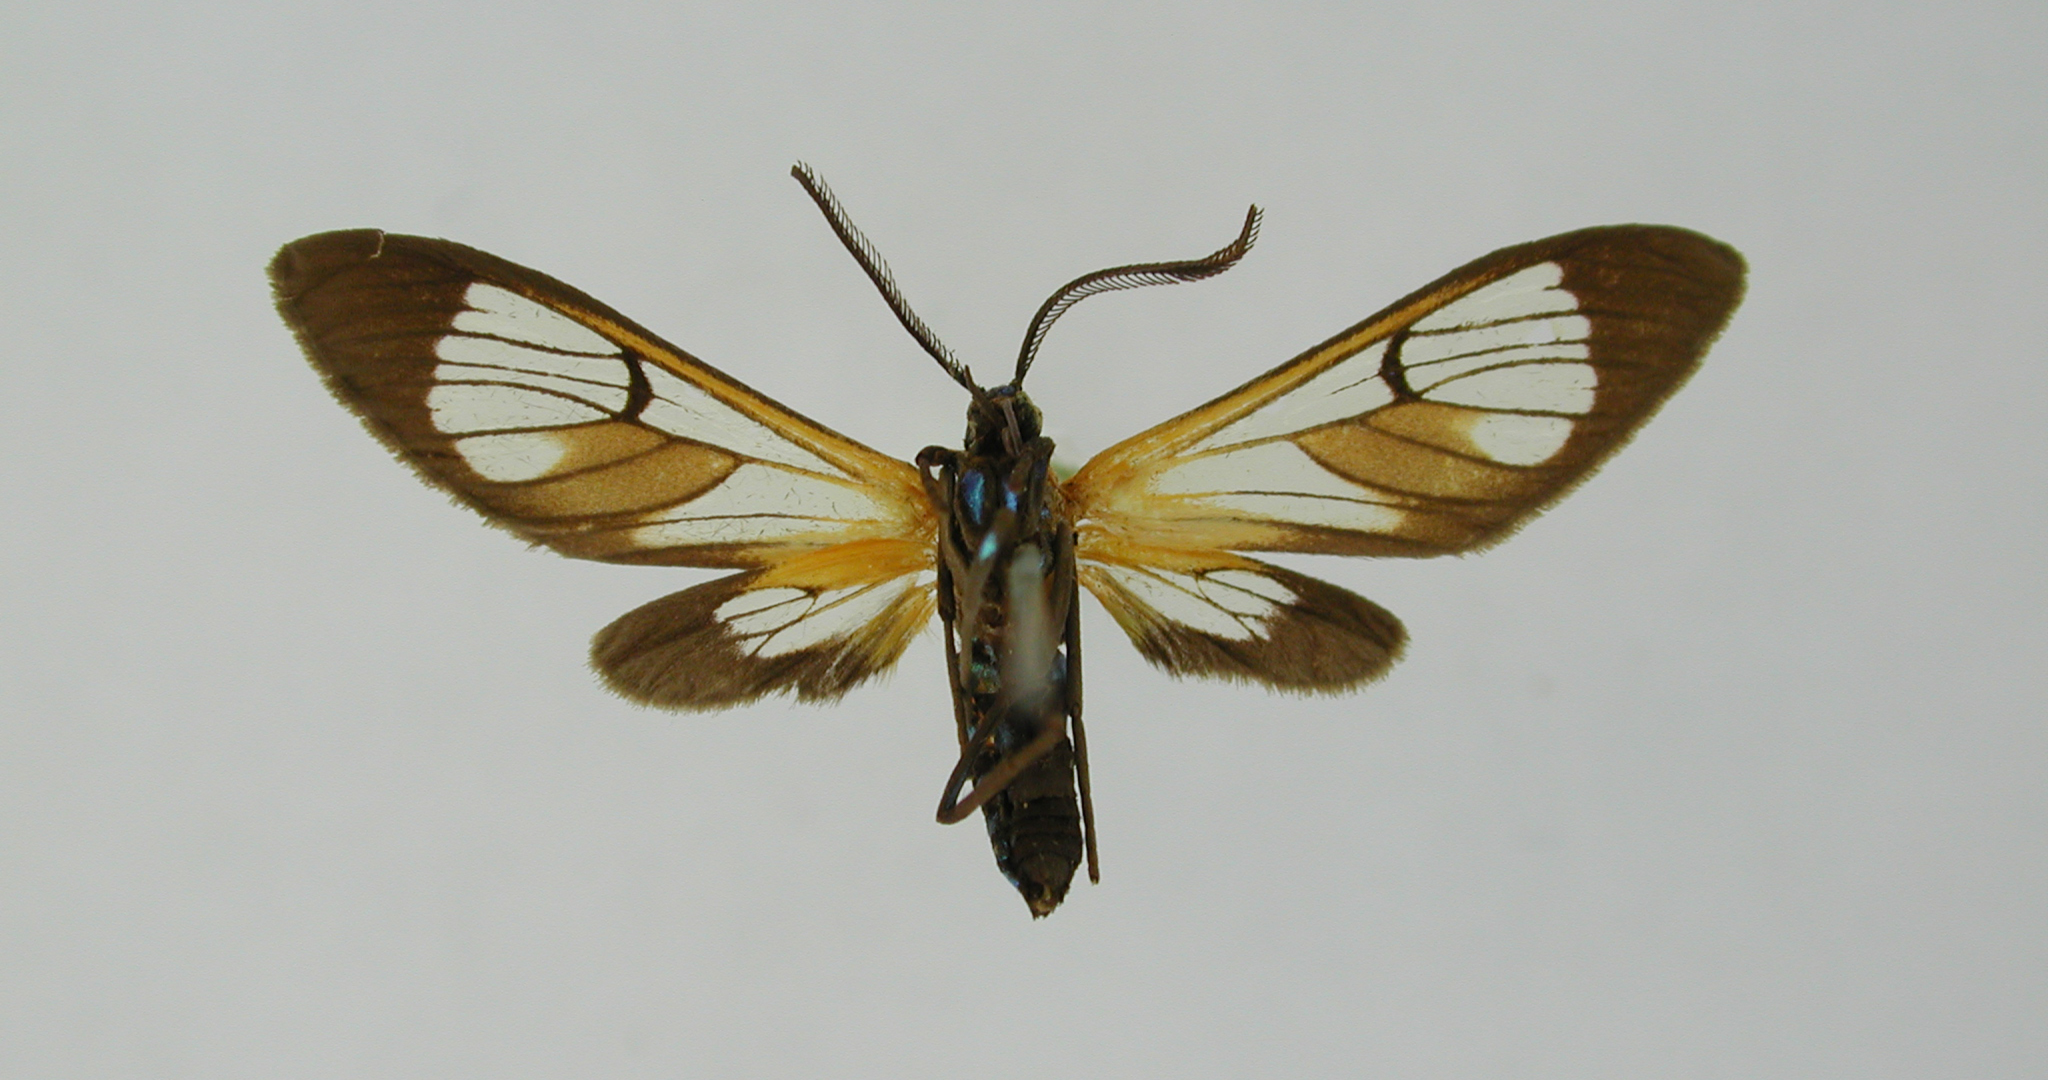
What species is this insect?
Cosmosoma achemonides
